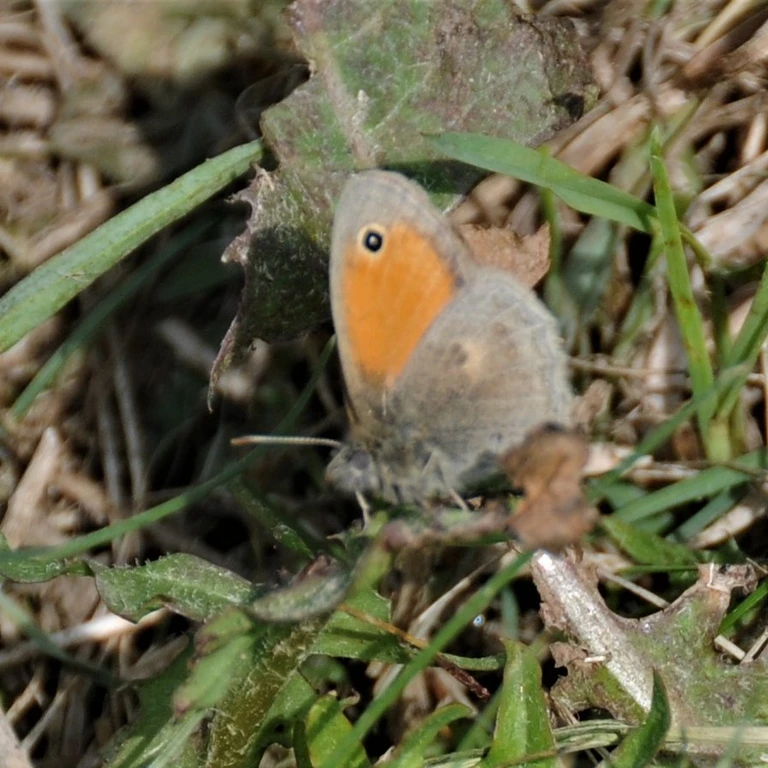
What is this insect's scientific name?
Coenonympha pamphilus
